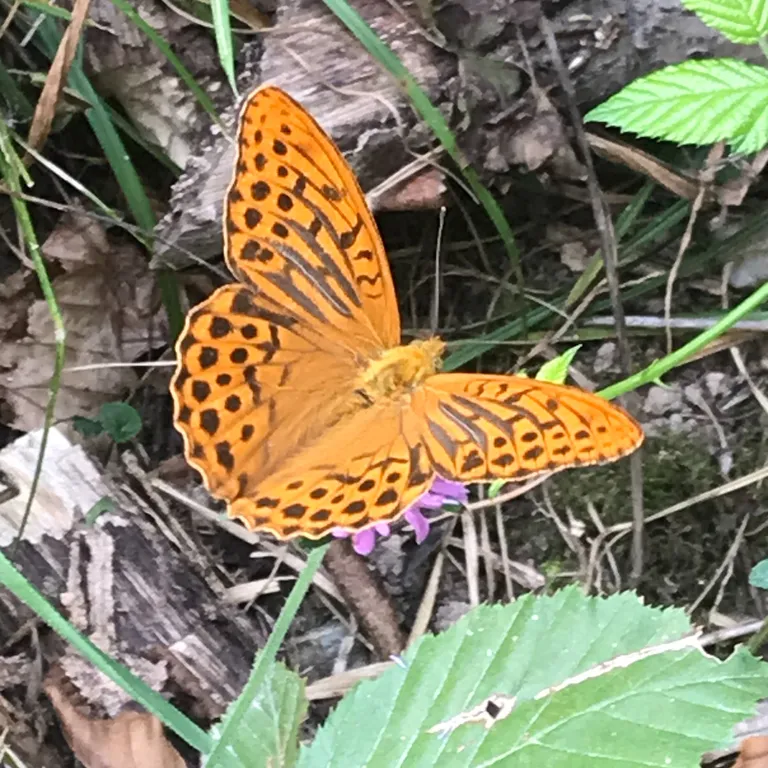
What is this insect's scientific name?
Argynnis paphia
